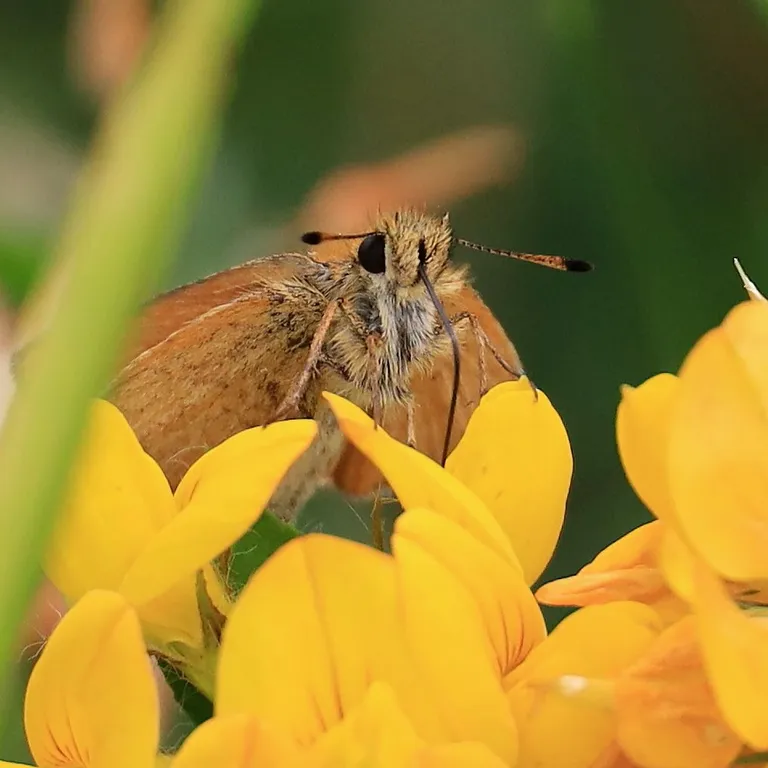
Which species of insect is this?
Thymelicus lineola
